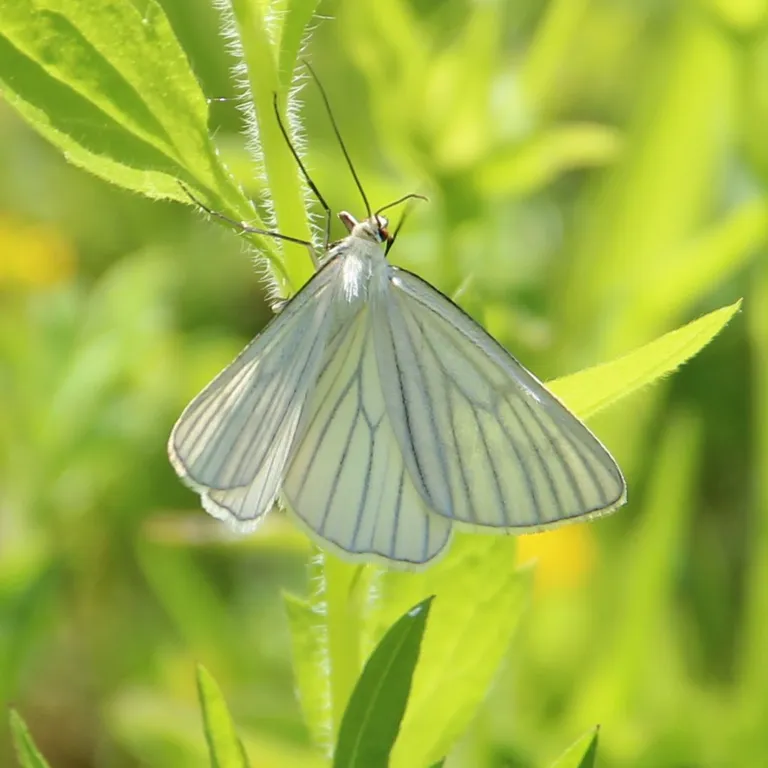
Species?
Siona lineata
